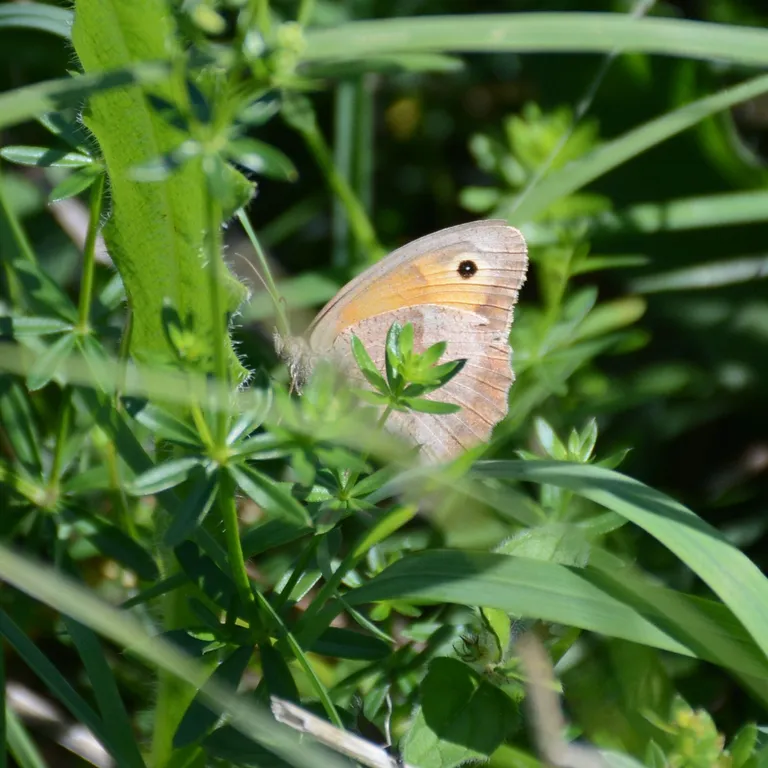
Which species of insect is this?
Maniola jurtina
